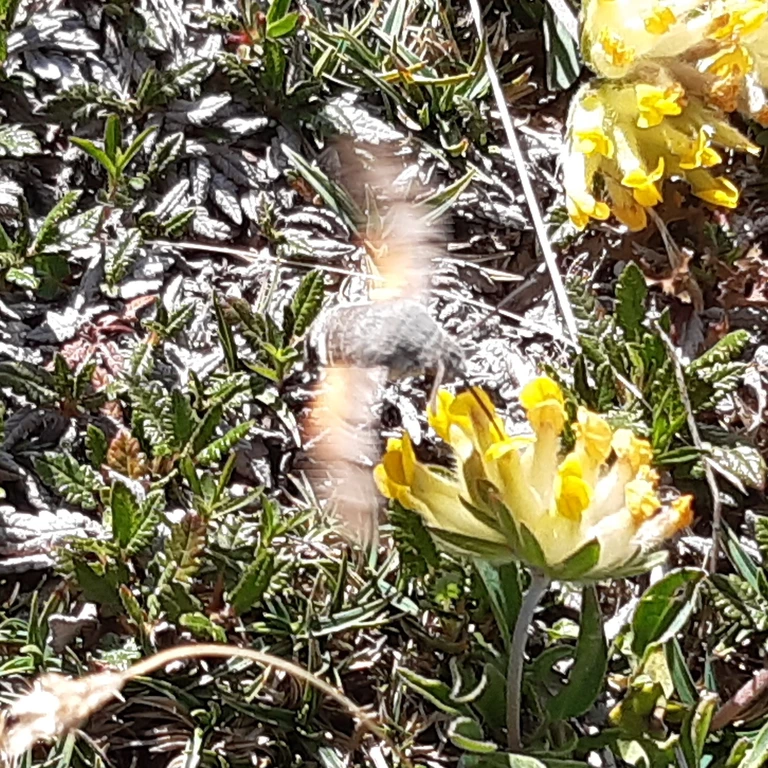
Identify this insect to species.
Macroglossum stellatarum
